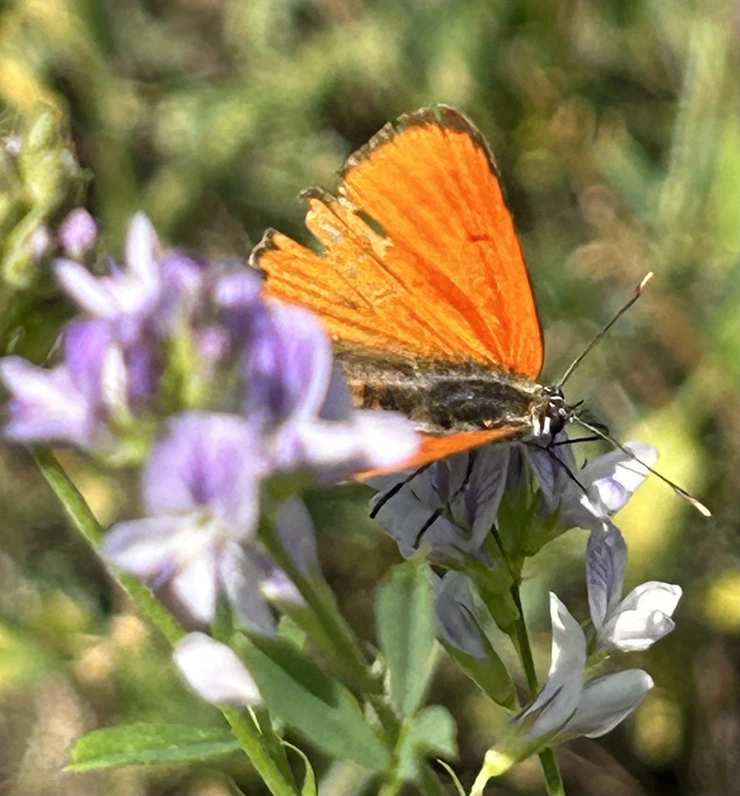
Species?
Lycaena dispar
